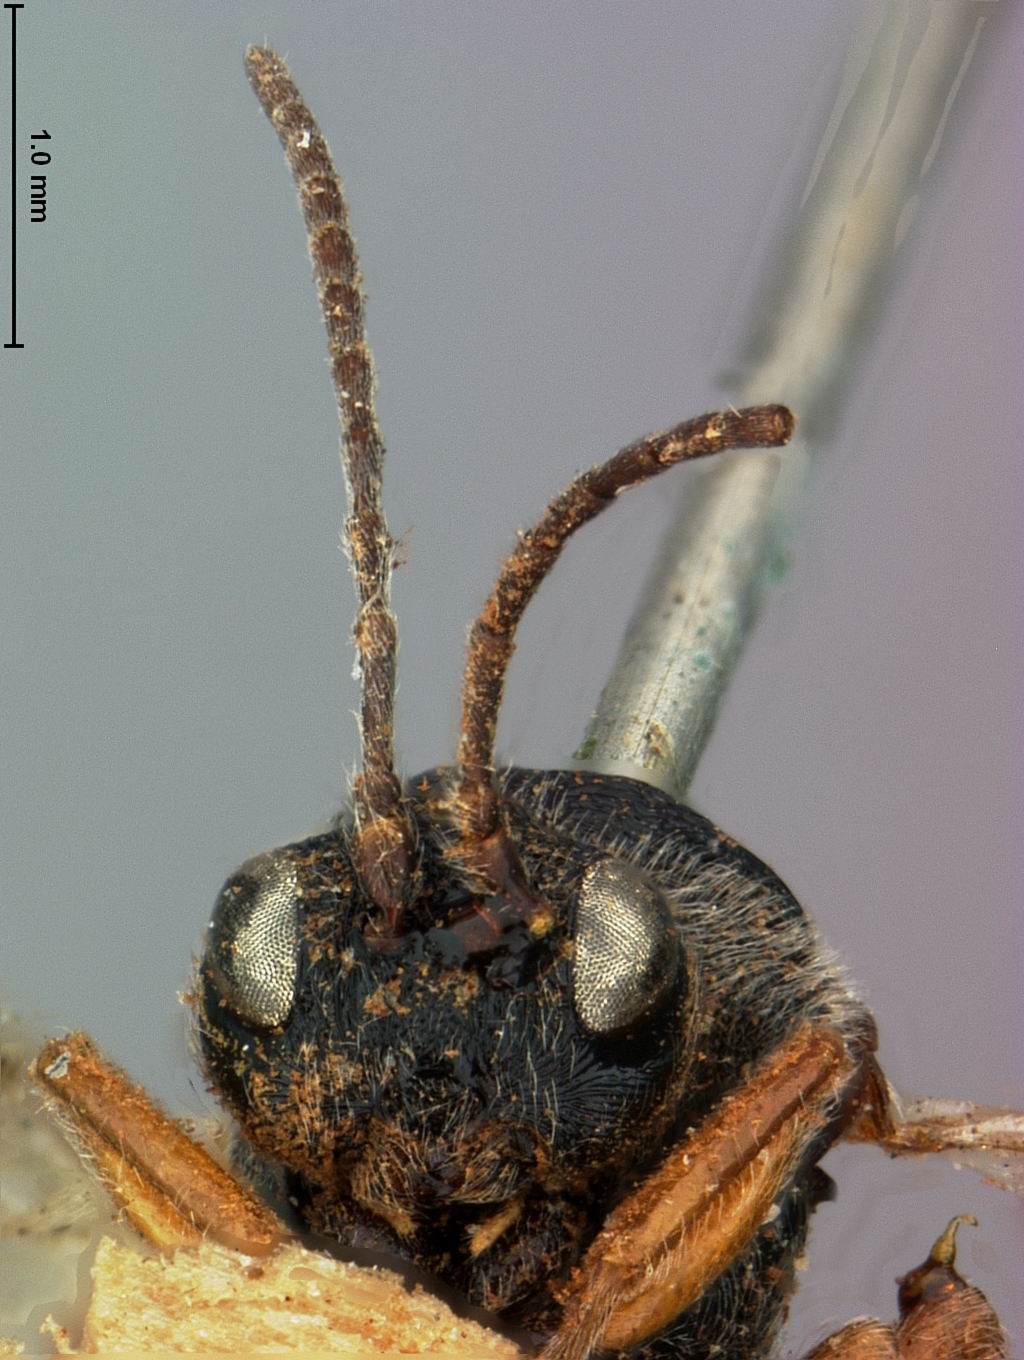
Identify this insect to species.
Amphibolips tinctoriae
